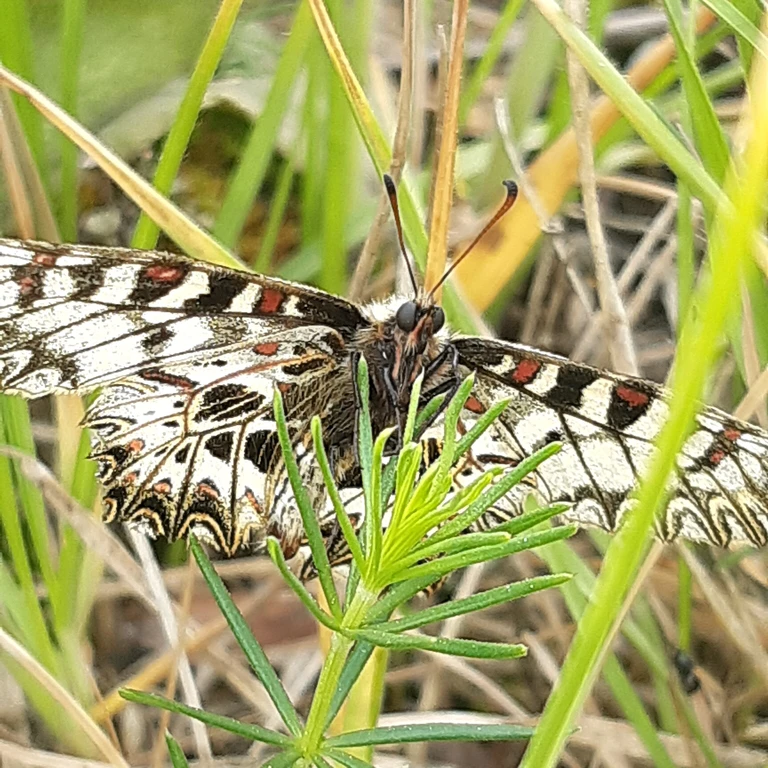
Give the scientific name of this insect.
Zerynthia polyxena
